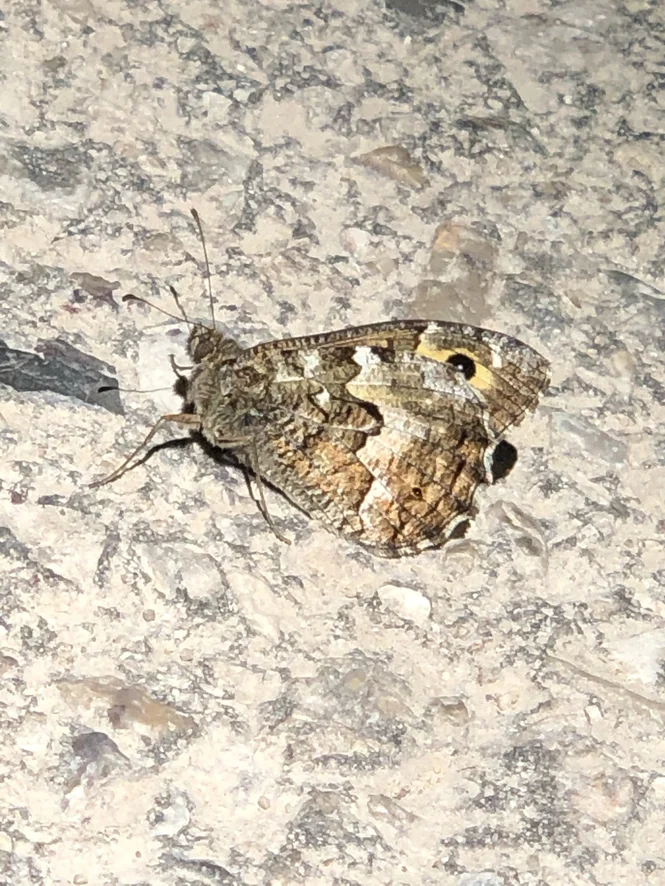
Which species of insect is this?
Hipparchia semele
